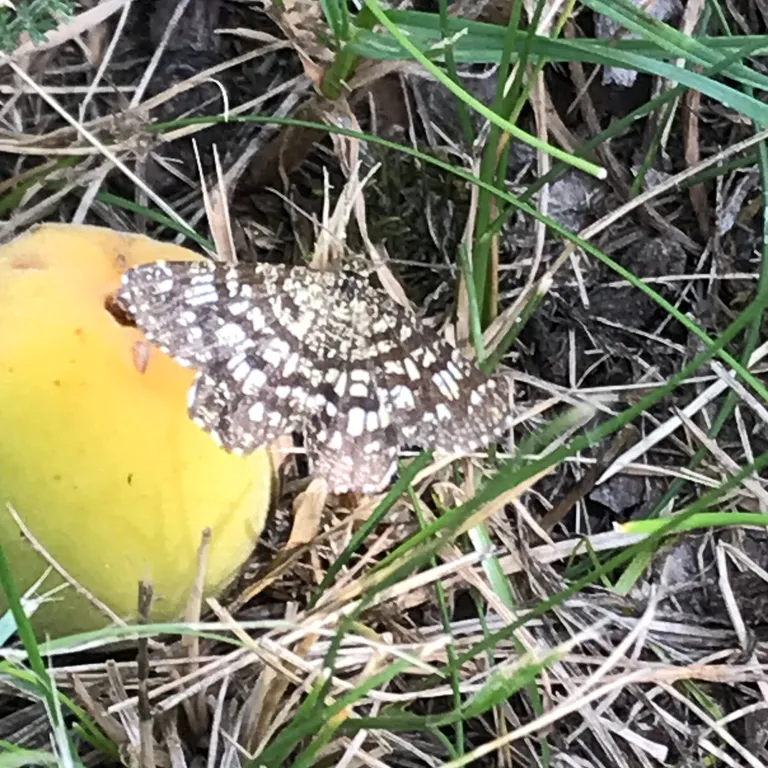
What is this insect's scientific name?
Chiasmia clathrata
